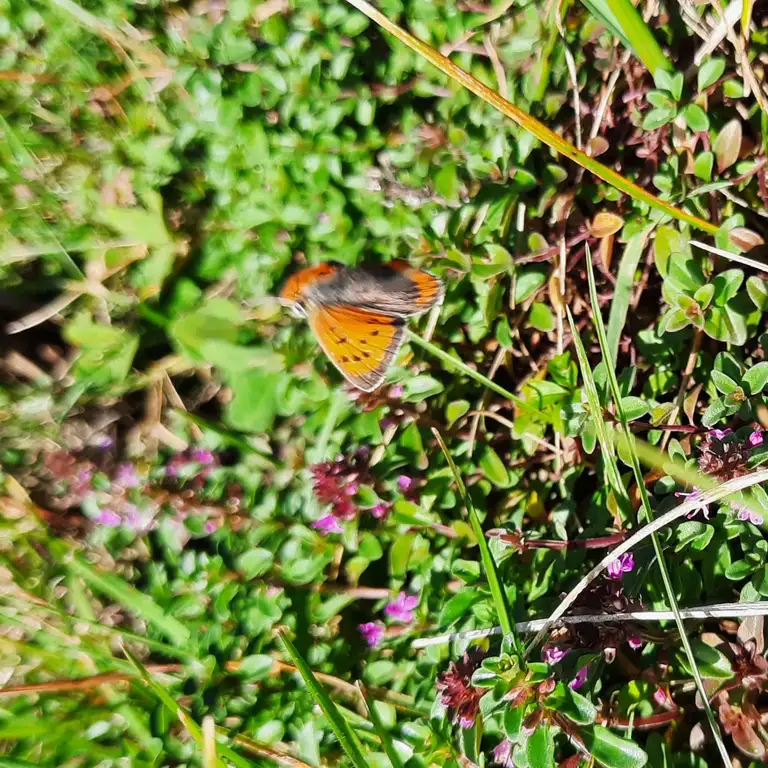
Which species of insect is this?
Lycaena phlaeas
